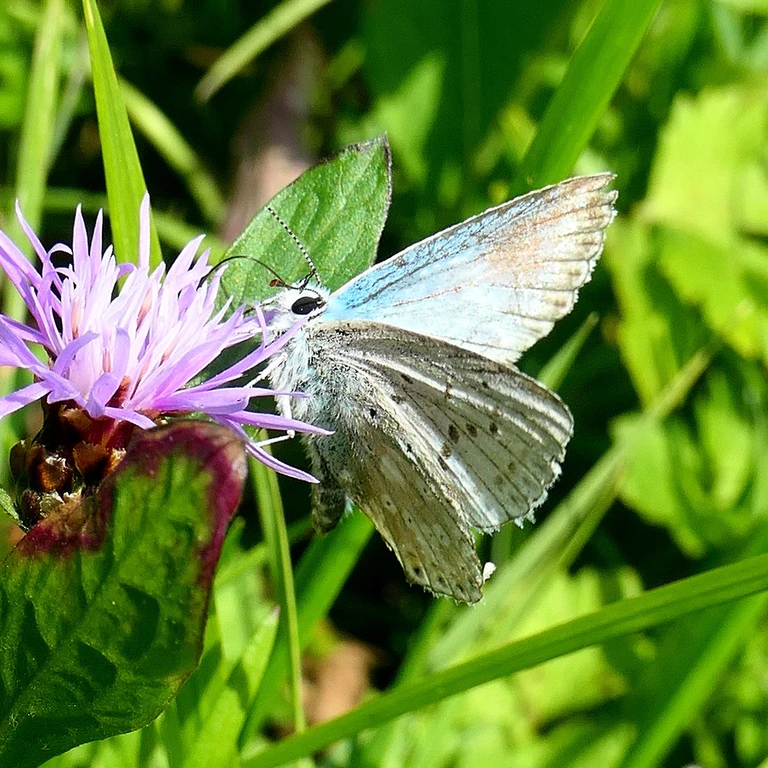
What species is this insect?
Lysandra coridon
